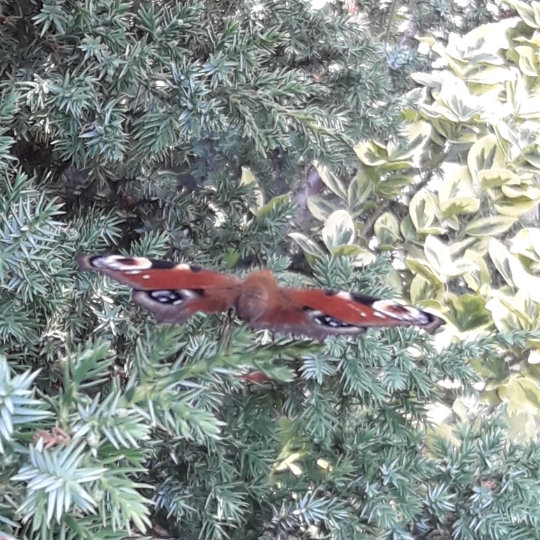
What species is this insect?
Aglais io
